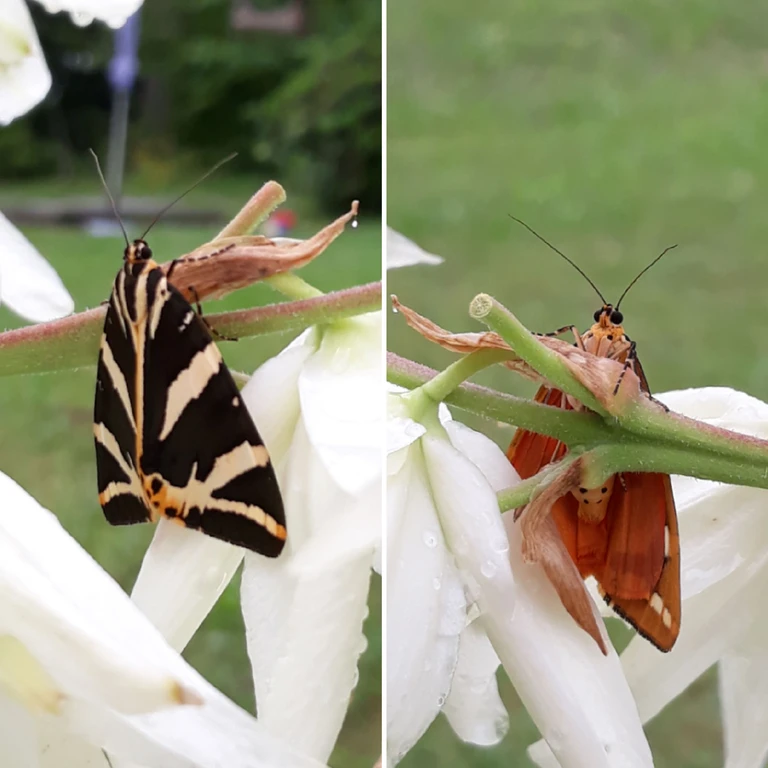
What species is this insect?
Euplagia quadripunctaria
